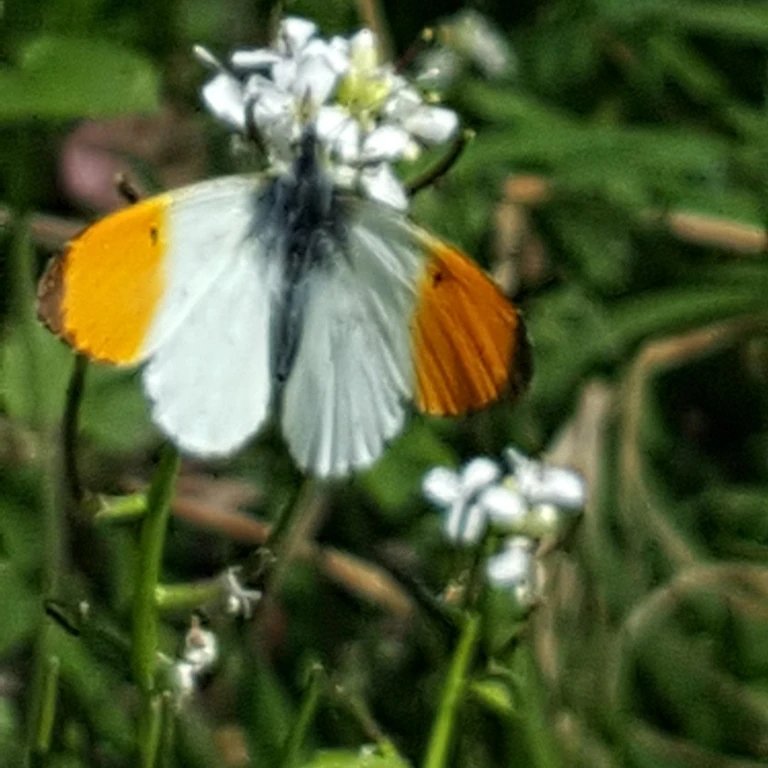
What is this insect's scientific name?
Anthocharis cardamines
